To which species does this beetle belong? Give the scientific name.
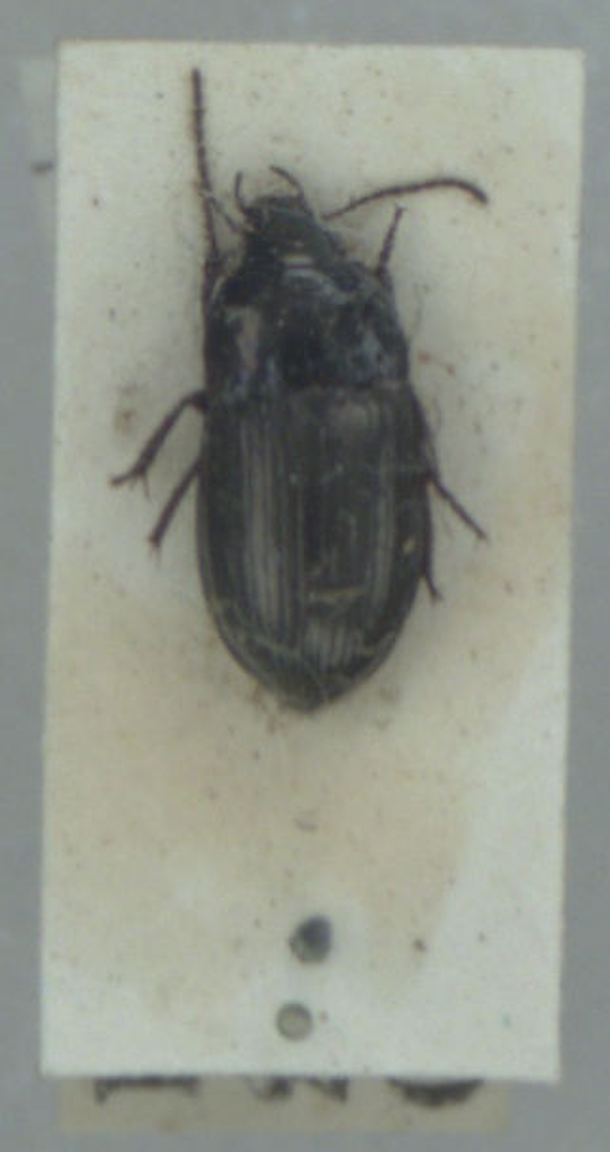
Amara lunicollis
